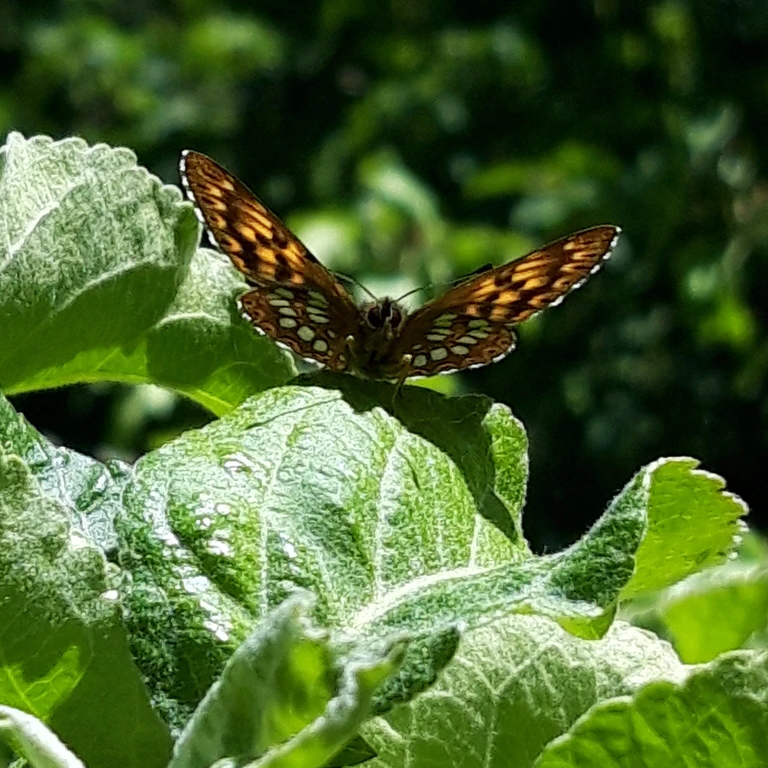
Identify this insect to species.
Hamearis lucina
